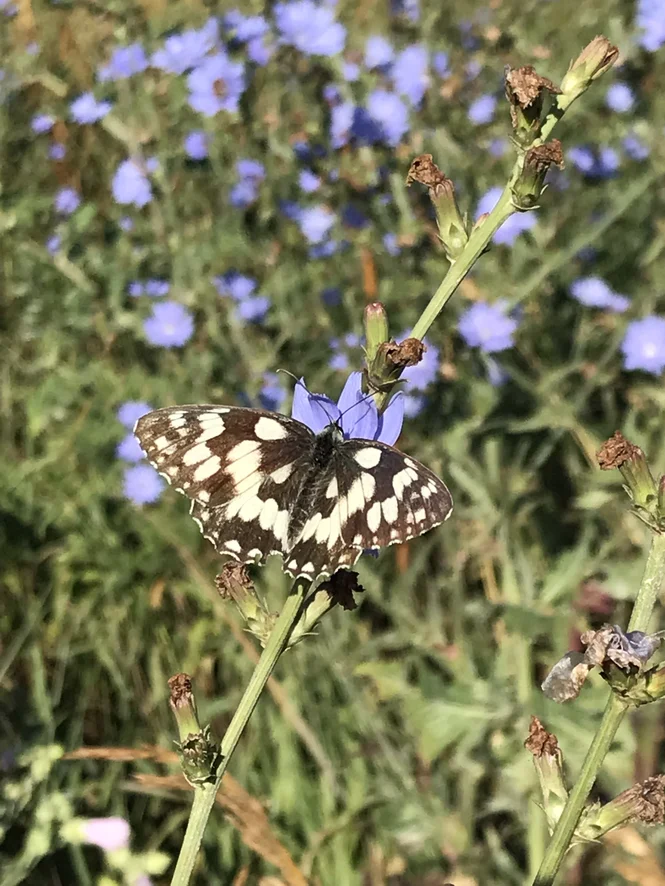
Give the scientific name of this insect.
Melanargia galathea
